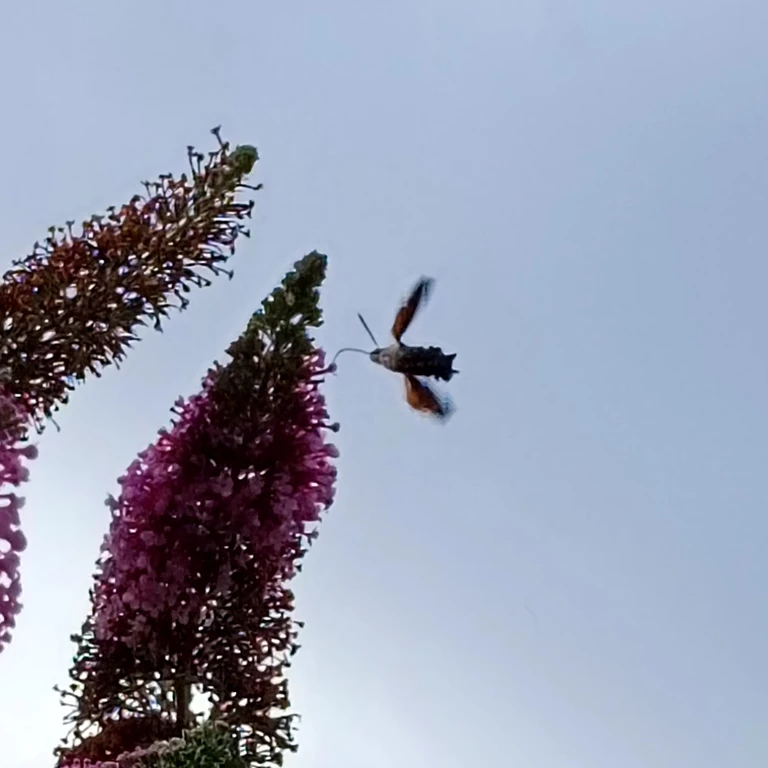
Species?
Macroglossum stellatarum
